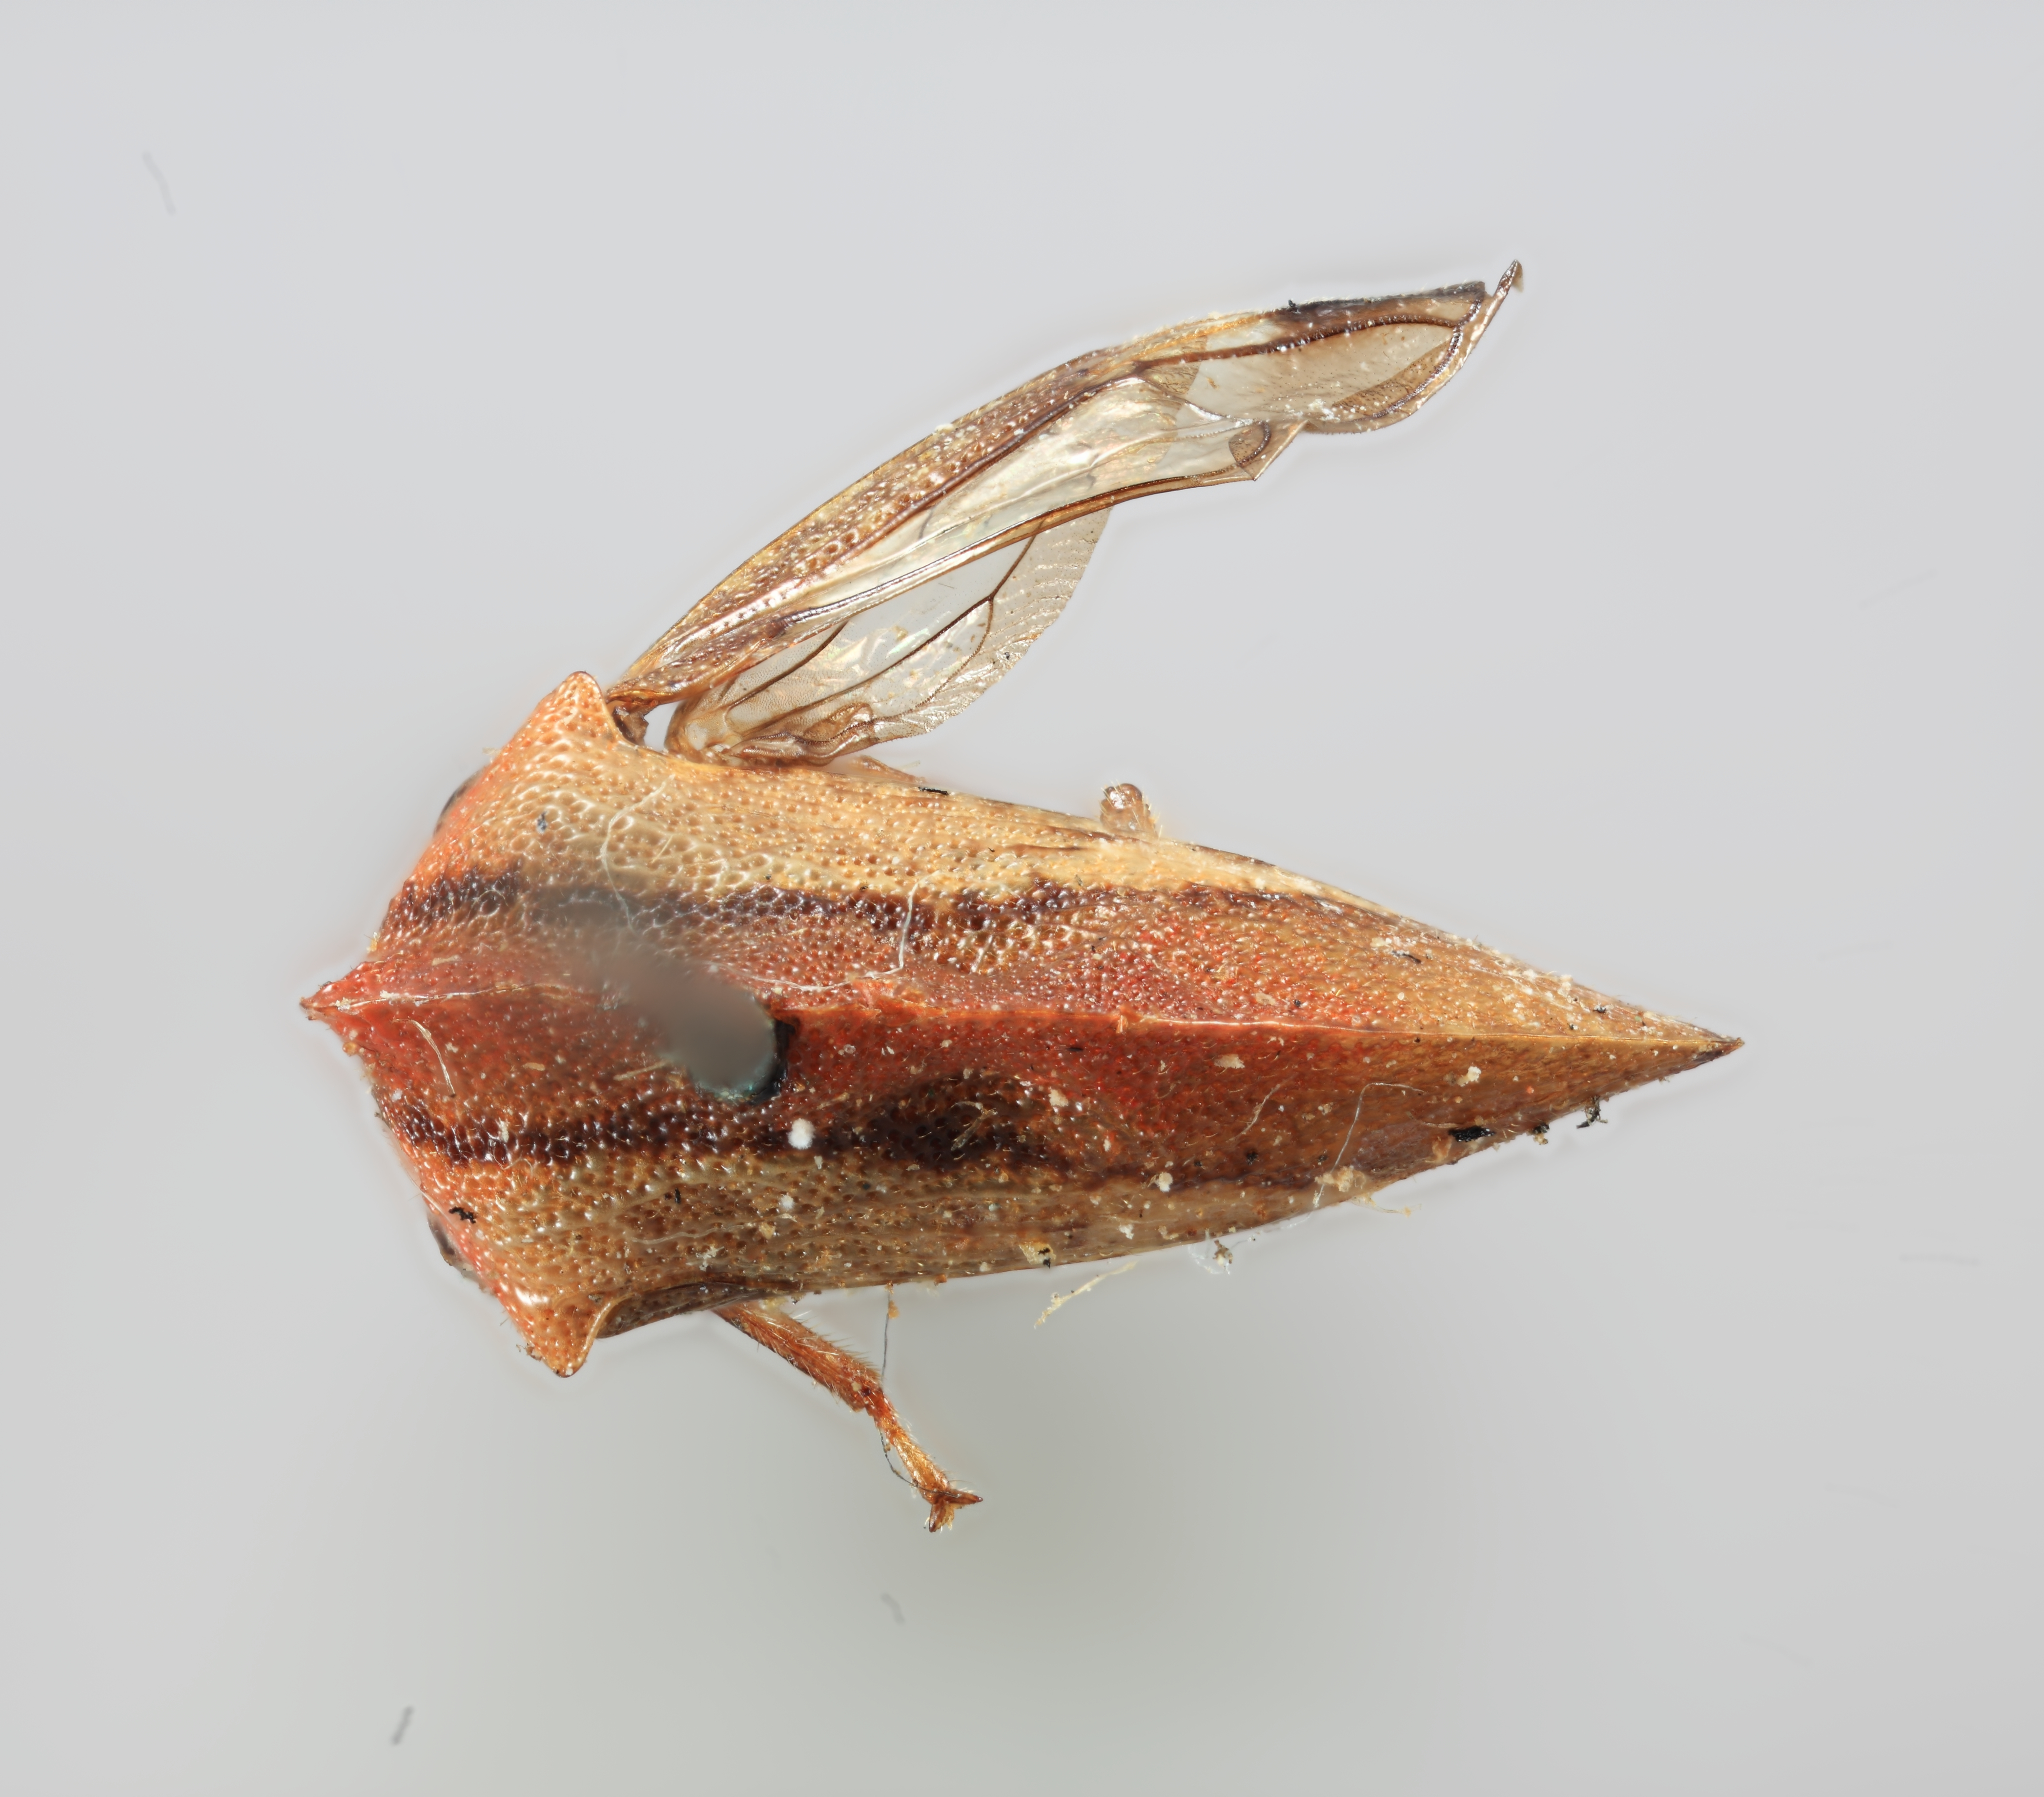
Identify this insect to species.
Membracidoidea rubridorsa
